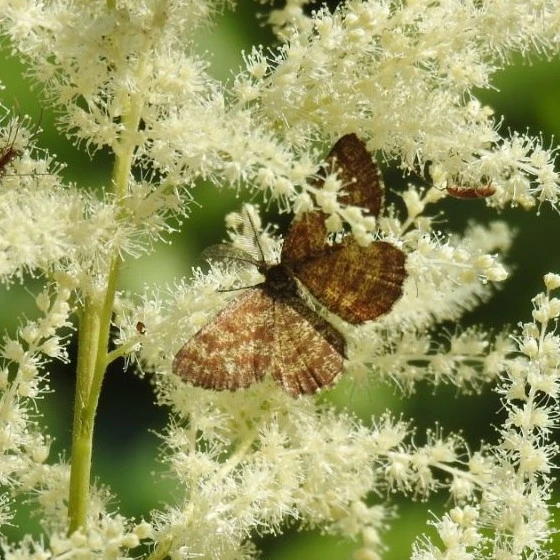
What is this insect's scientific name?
Ematurga atomaria
